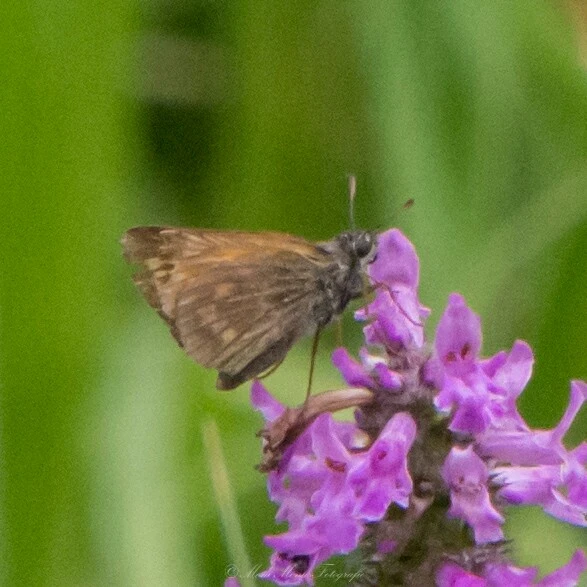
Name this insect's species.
Ochlodes sylvanus (also Ochlodes venata)
